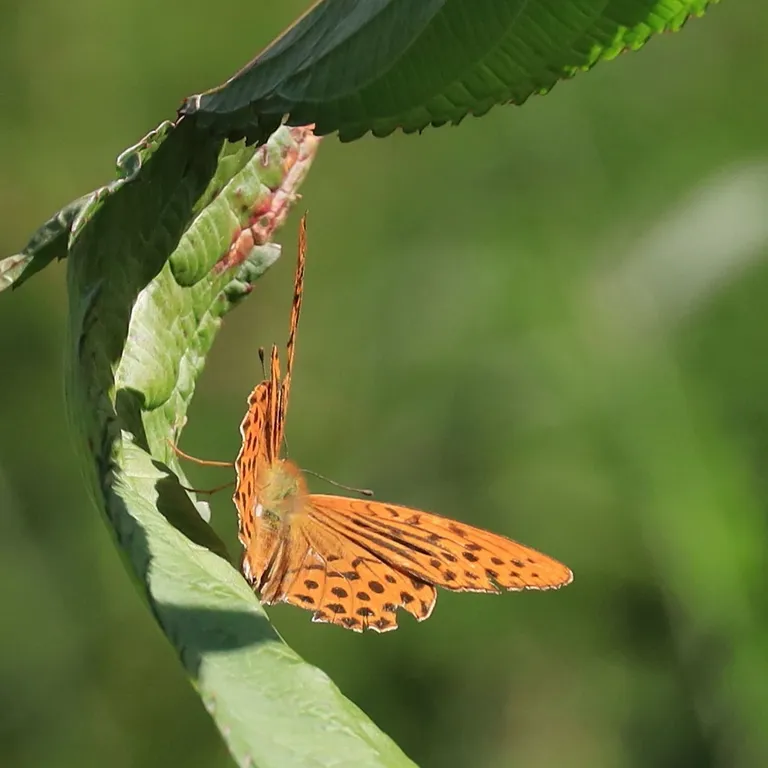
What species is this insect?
Argynnis paphia
